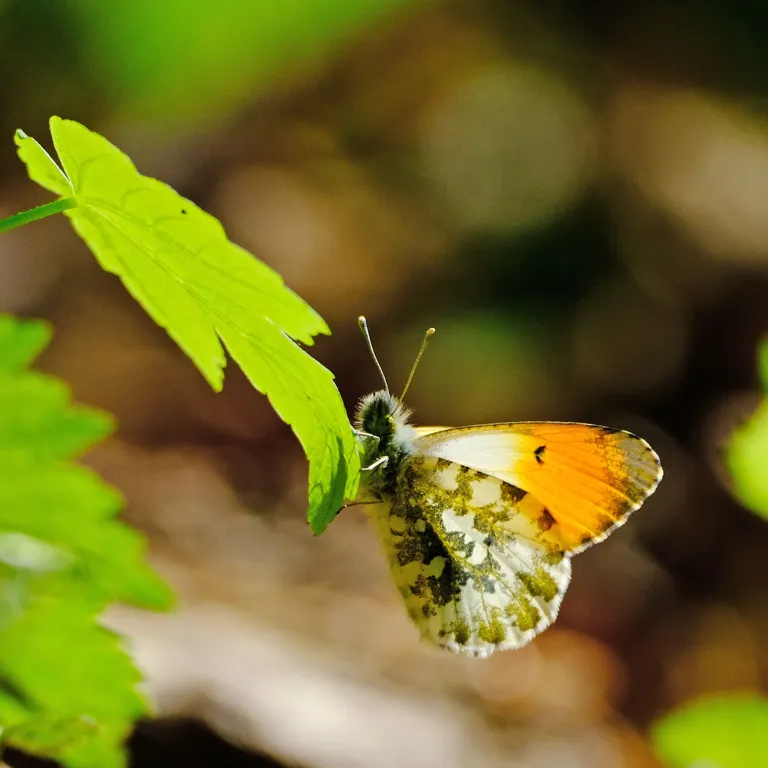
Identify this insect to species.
Anthocharis cardamines
